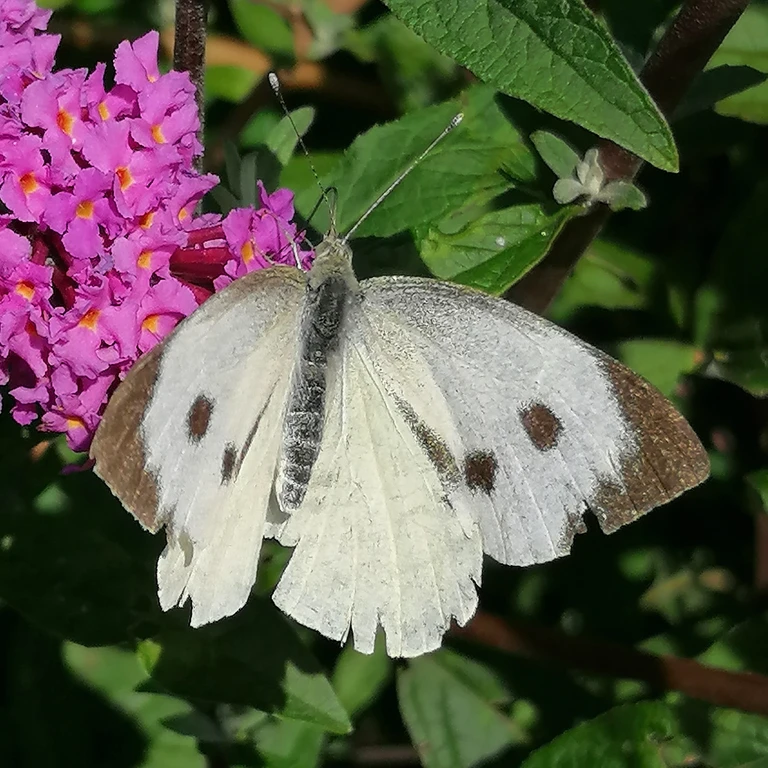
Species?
Pieris brassicae
